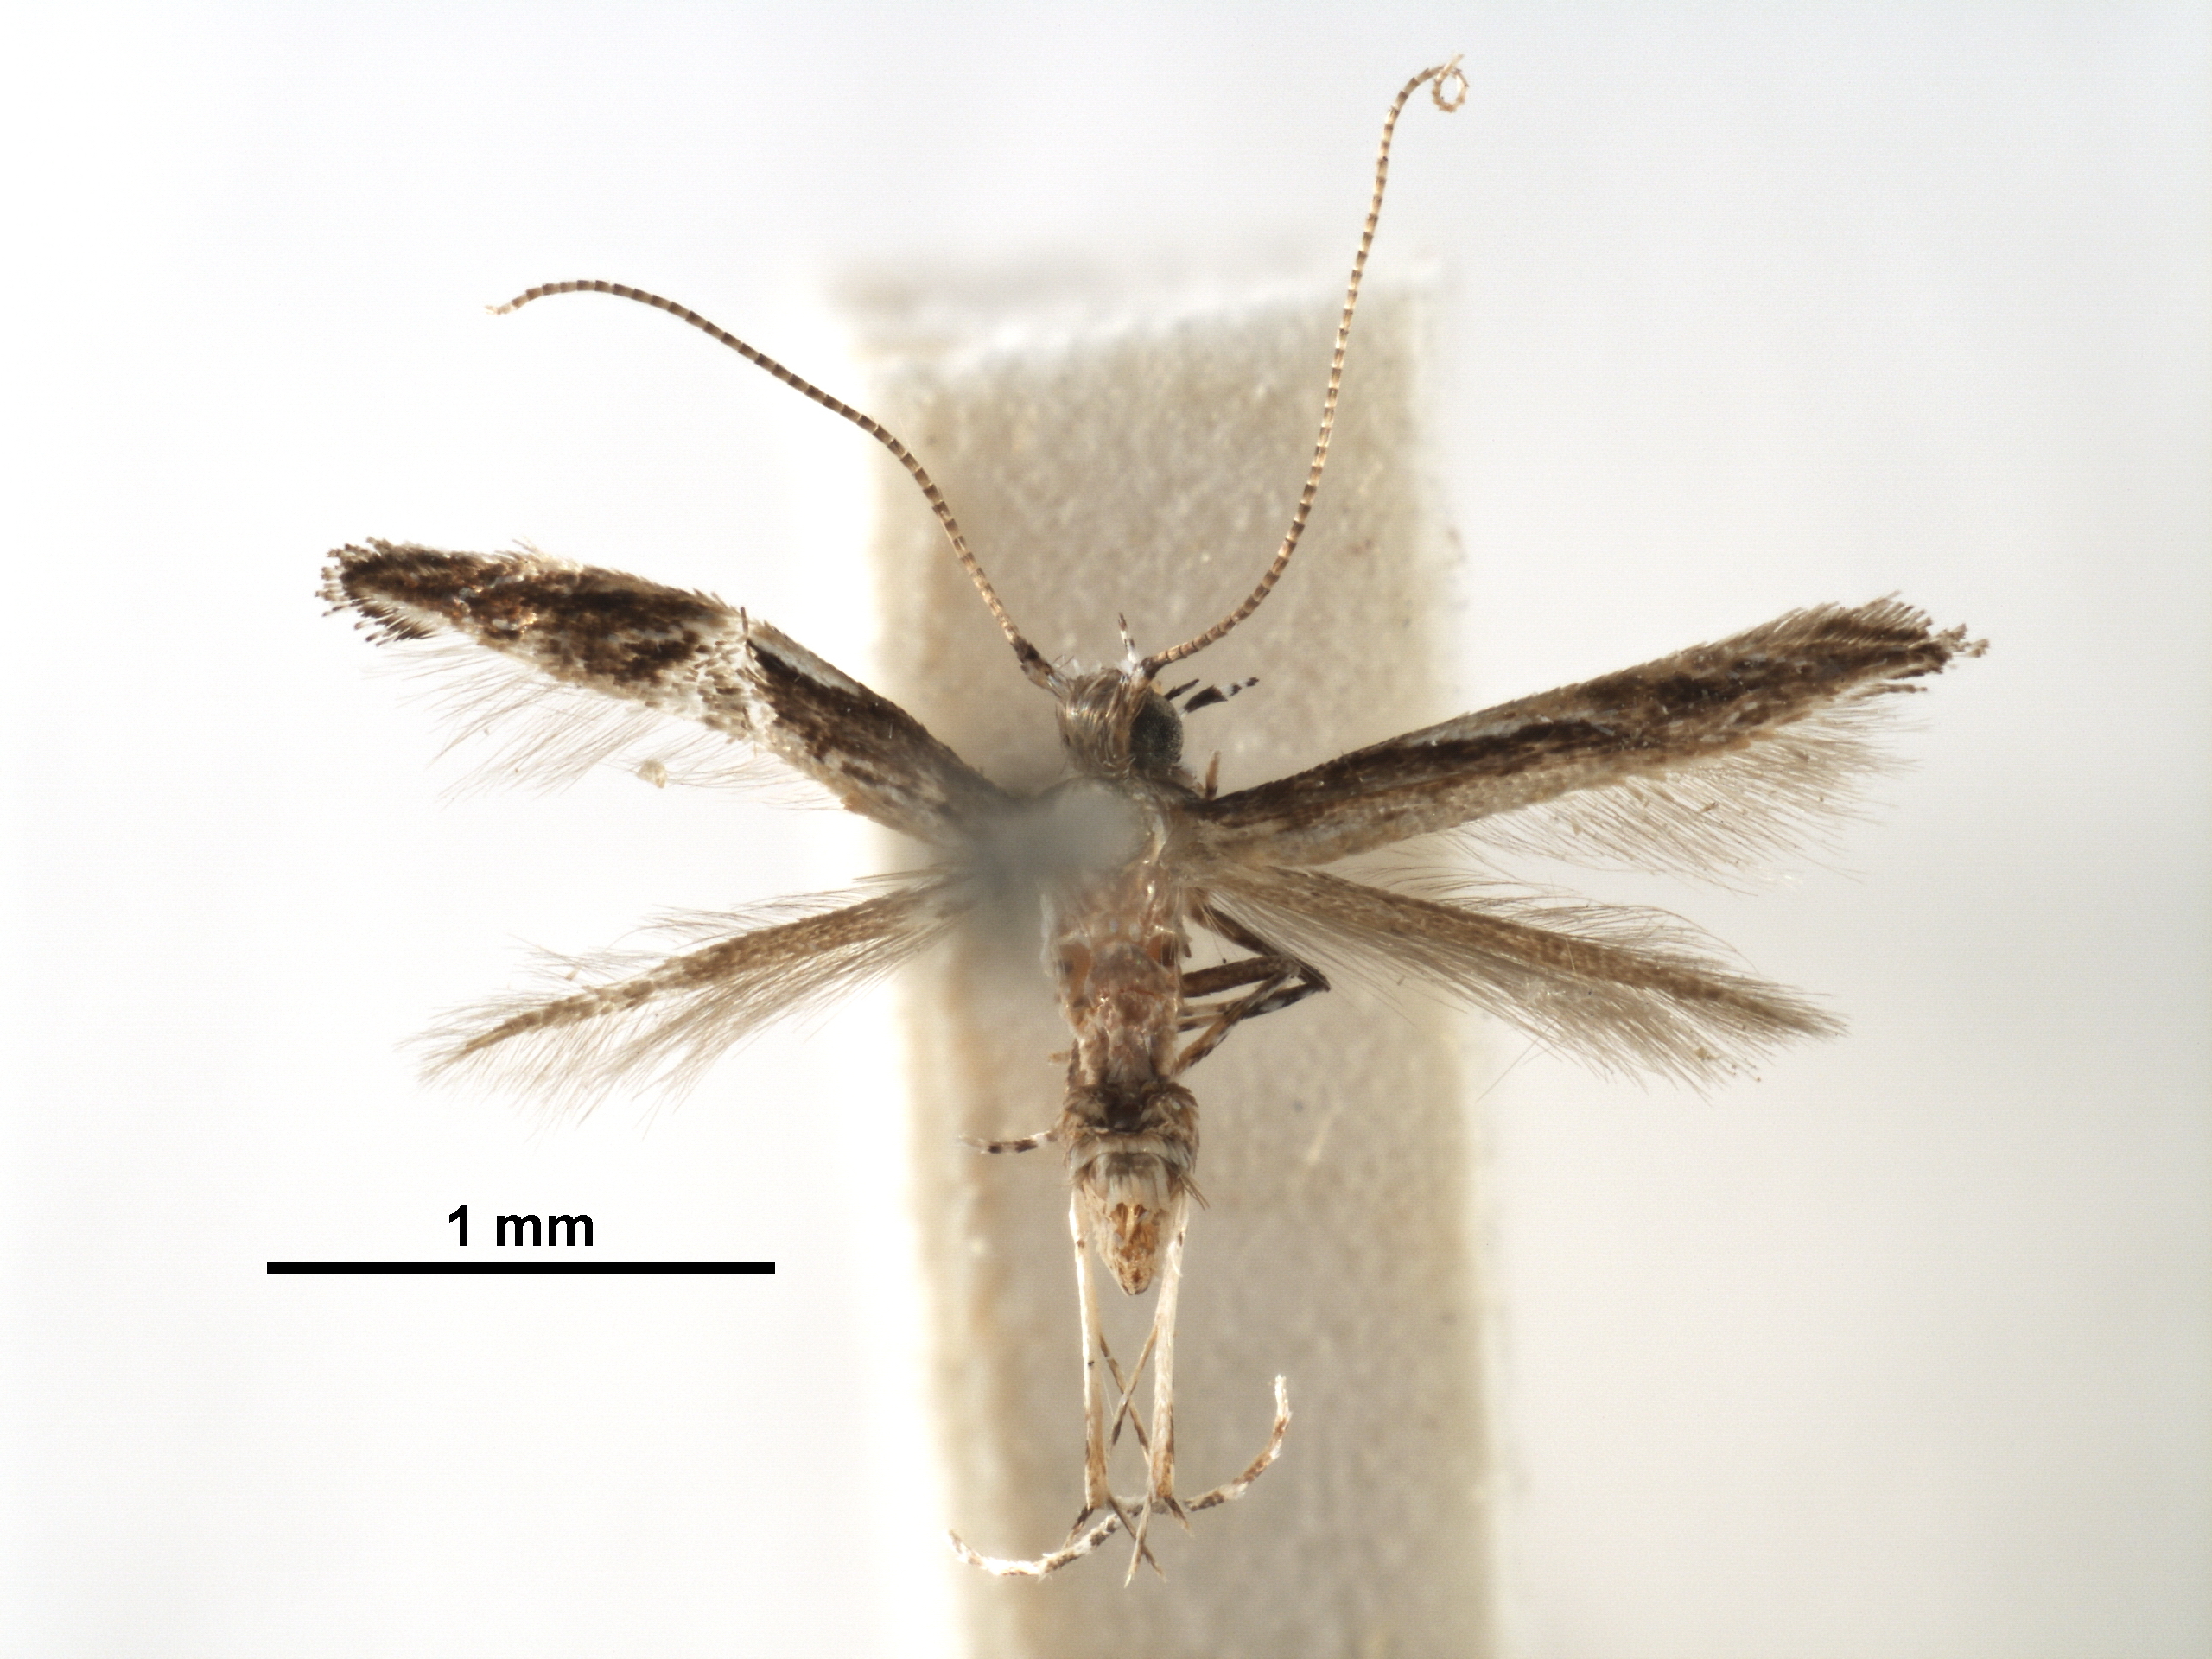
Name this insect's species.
Liocrobyla paraschista
